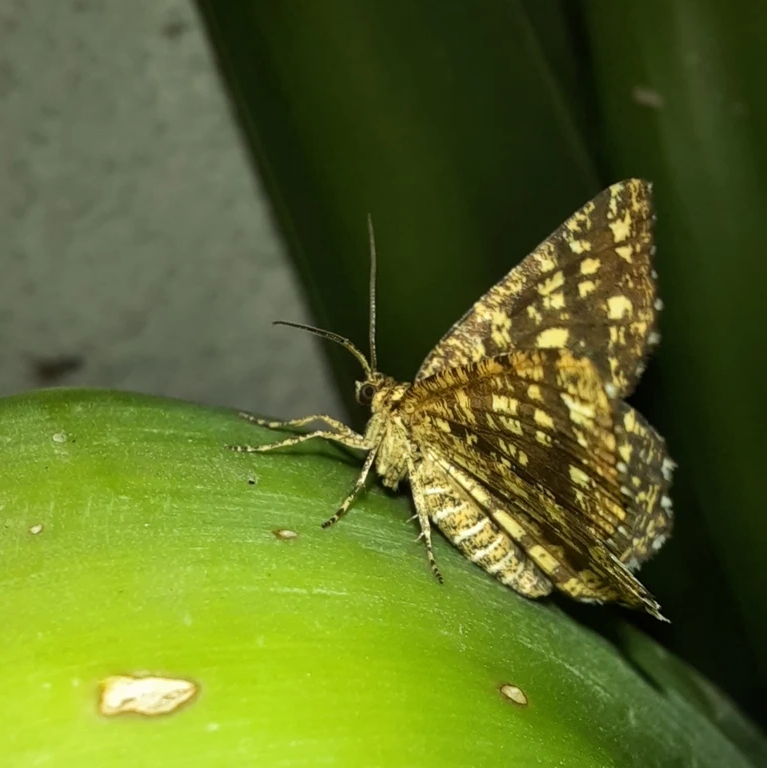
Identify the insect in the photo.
Chiasmia clathrata
